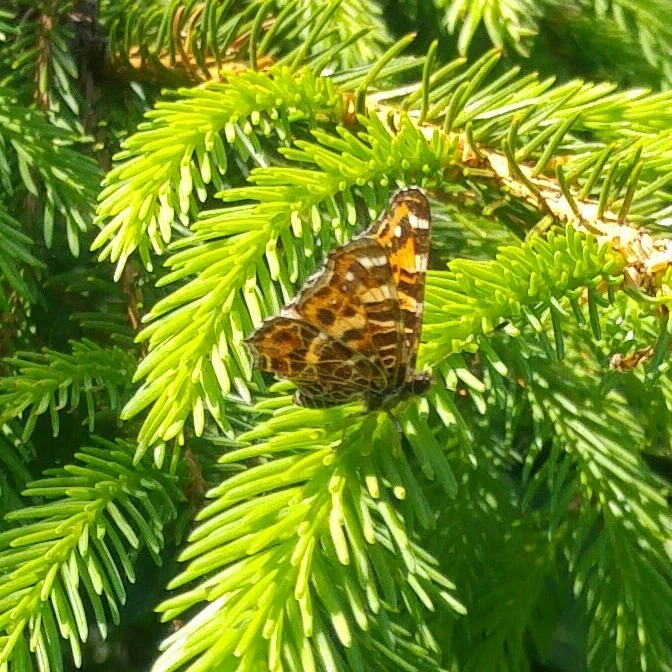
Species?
Araschnia levana
